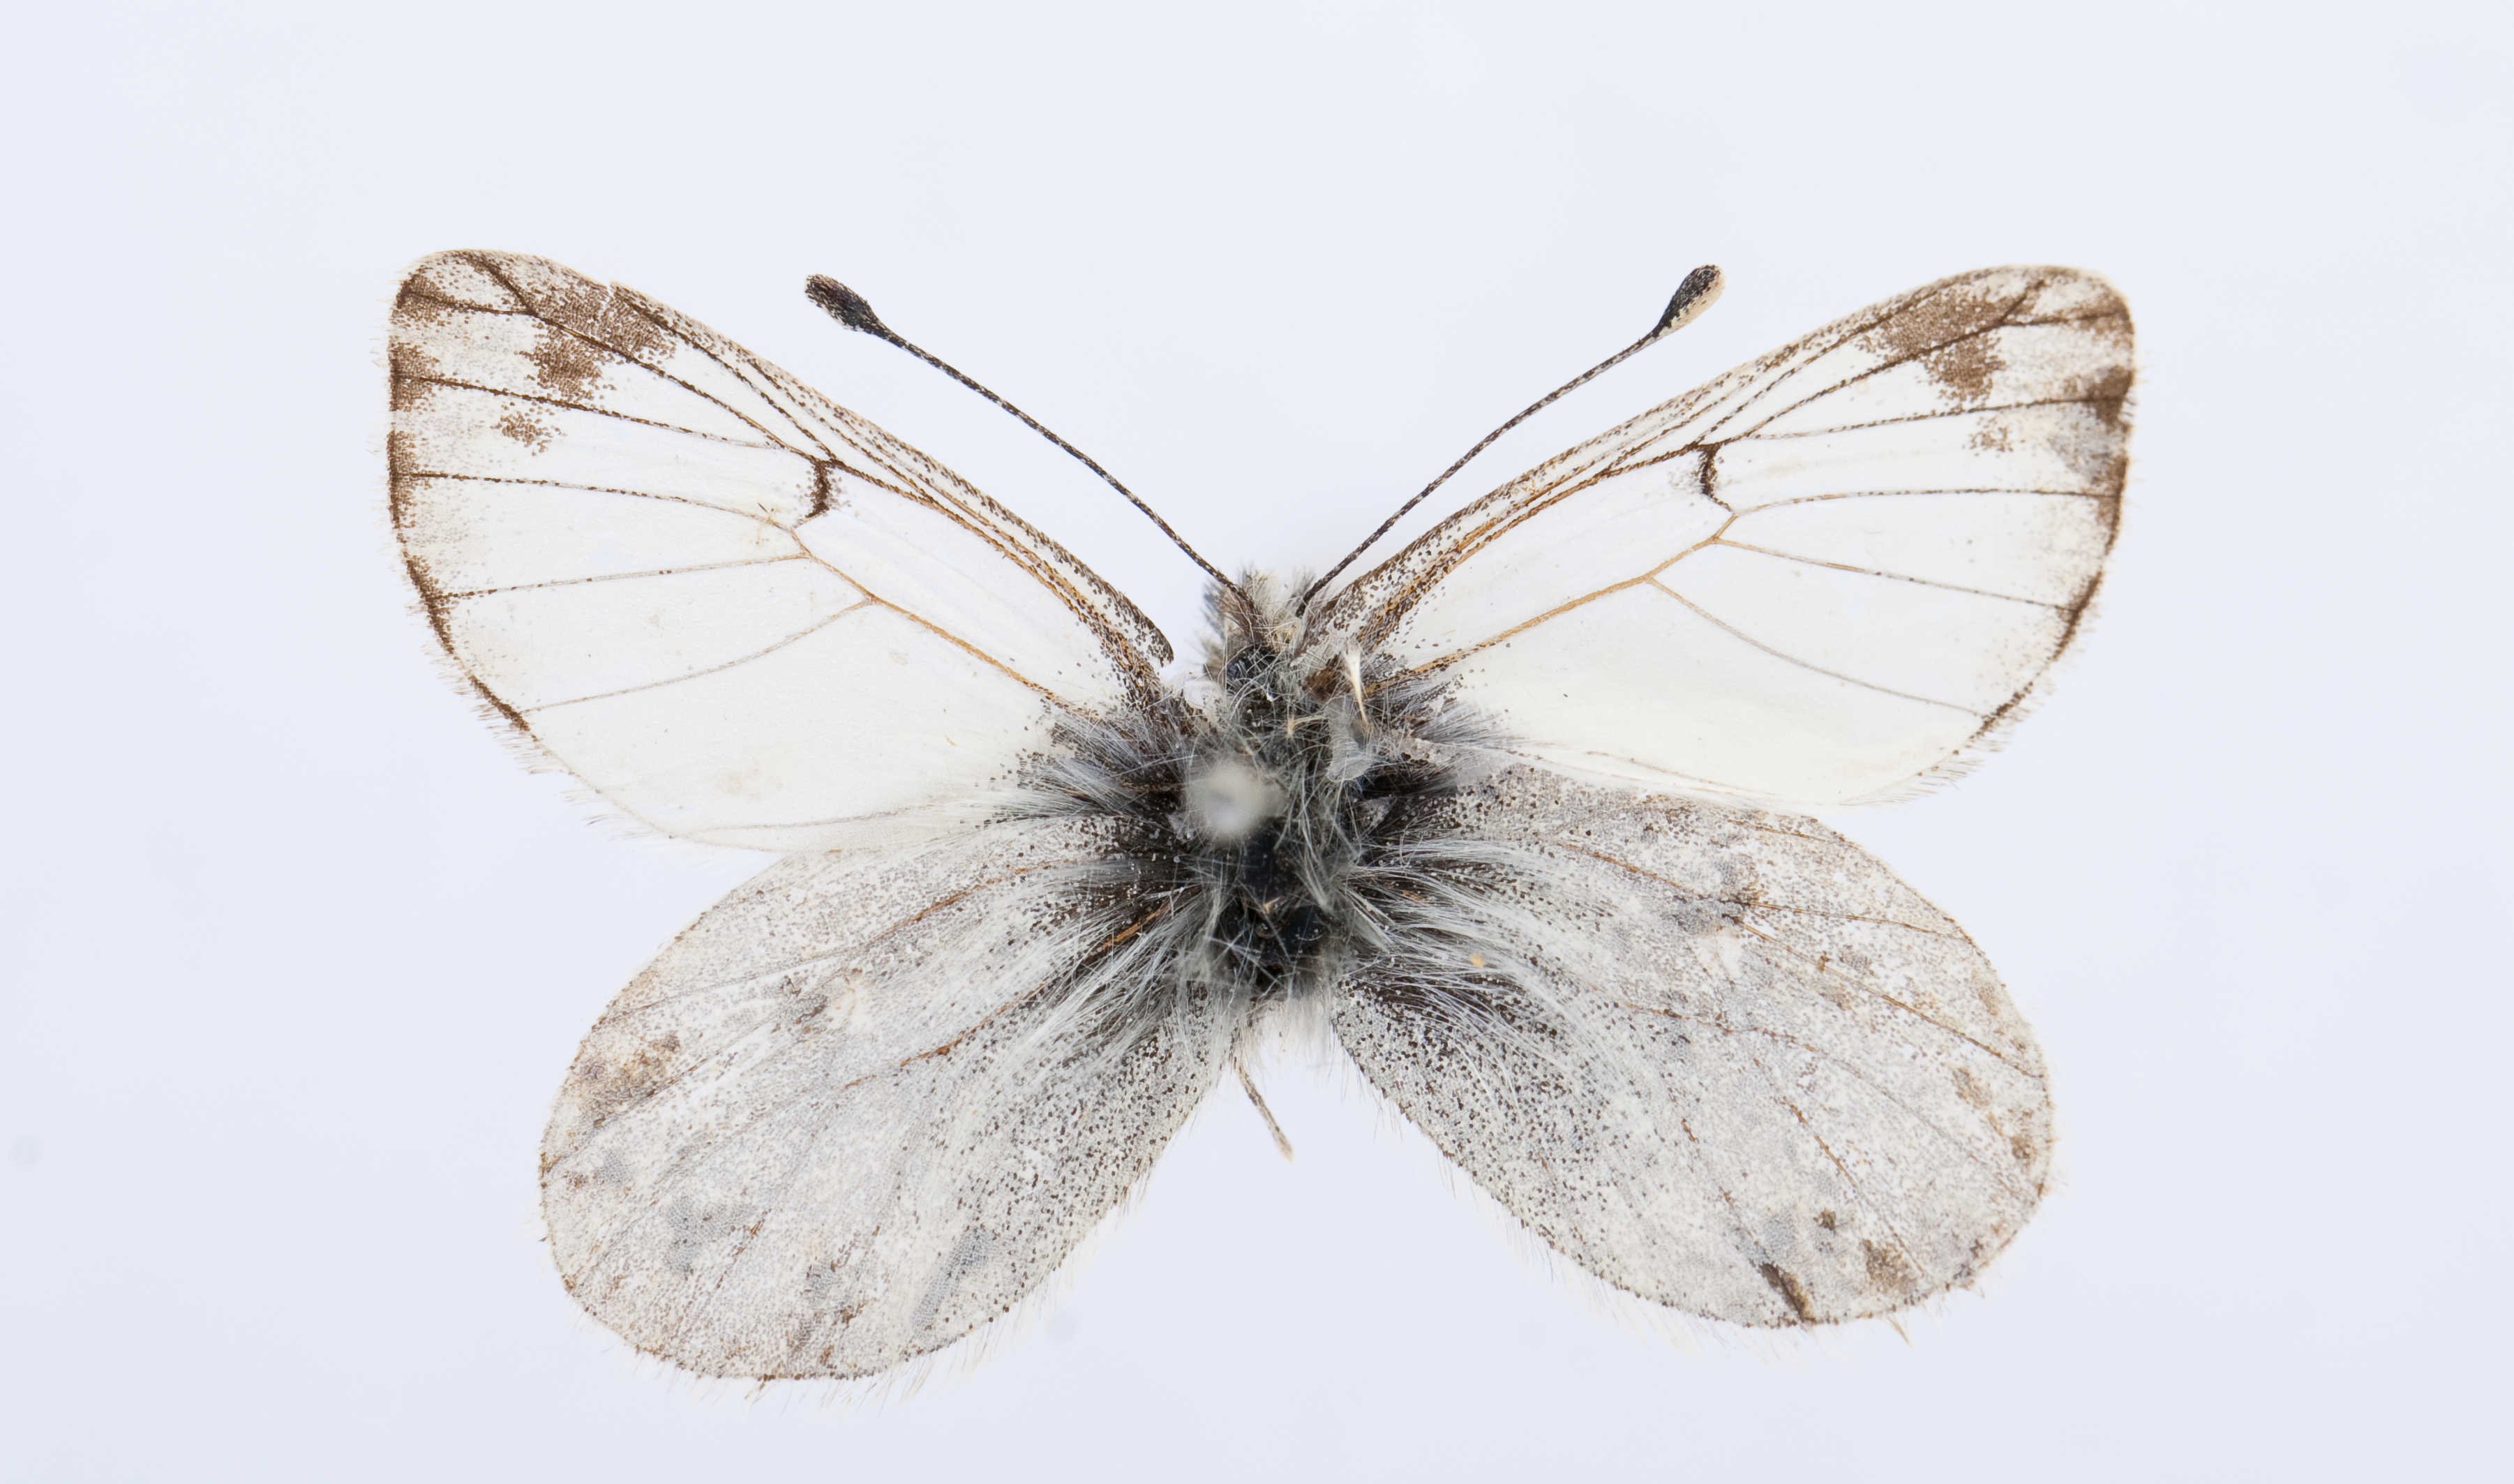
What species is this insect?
Pierphulia nysias
